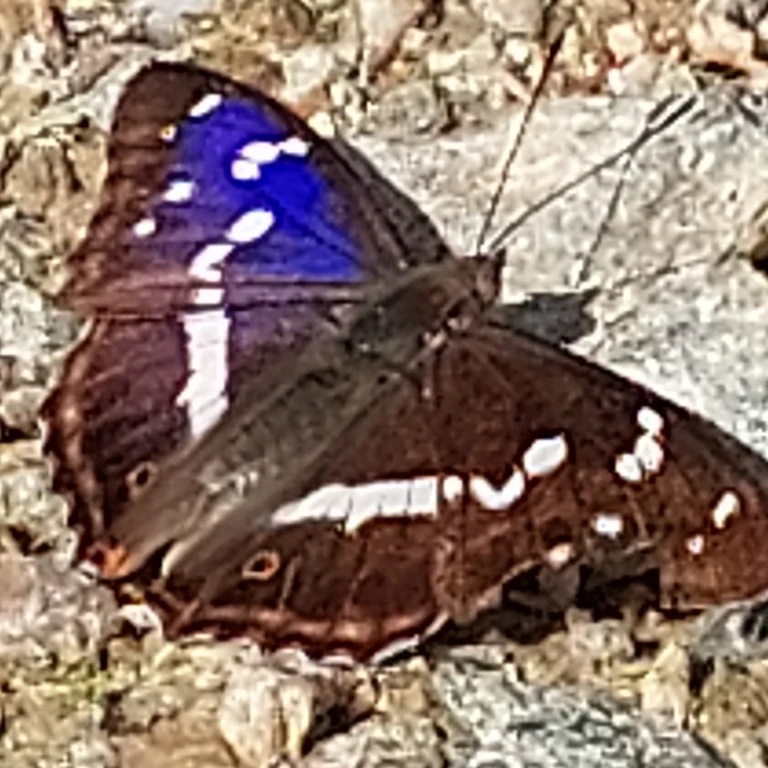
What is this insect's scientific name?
Apatura iris
